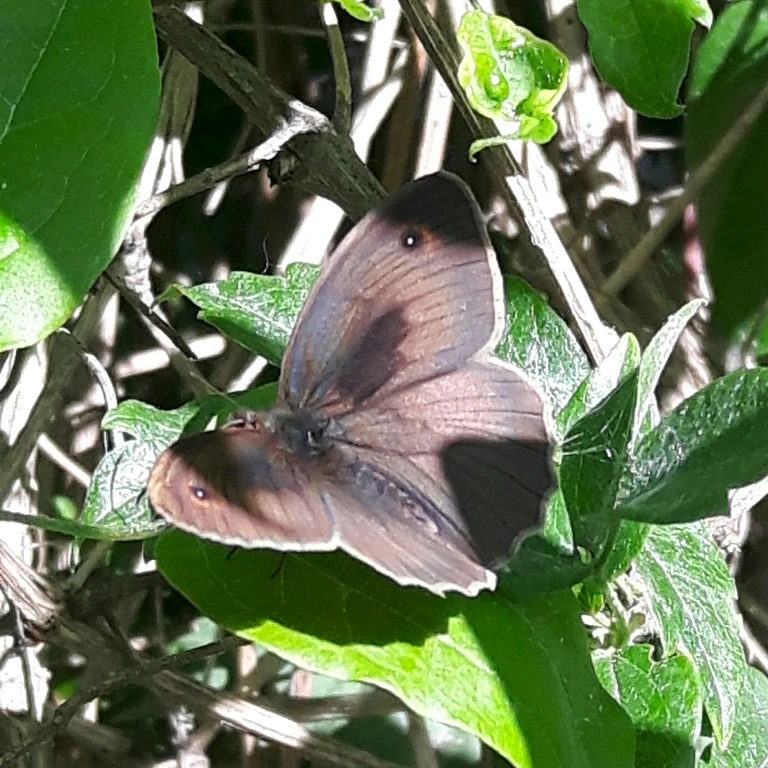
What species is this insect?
Maniola jurtina
